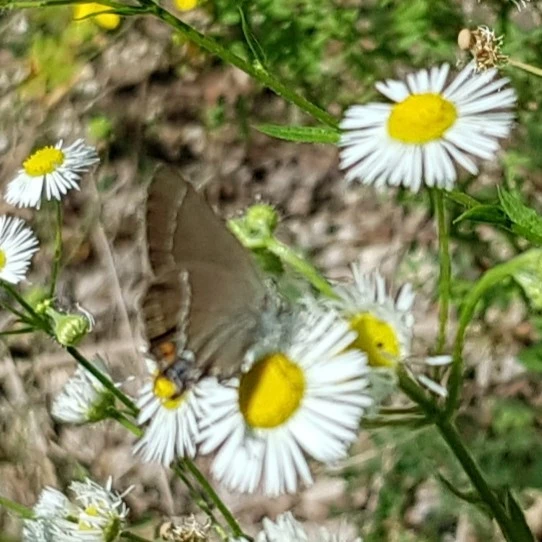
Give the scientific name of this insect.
Satyrium spini (also Tuttiola spini)
